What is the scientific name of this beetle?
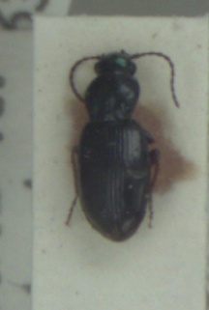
Pterostichus strenuus
